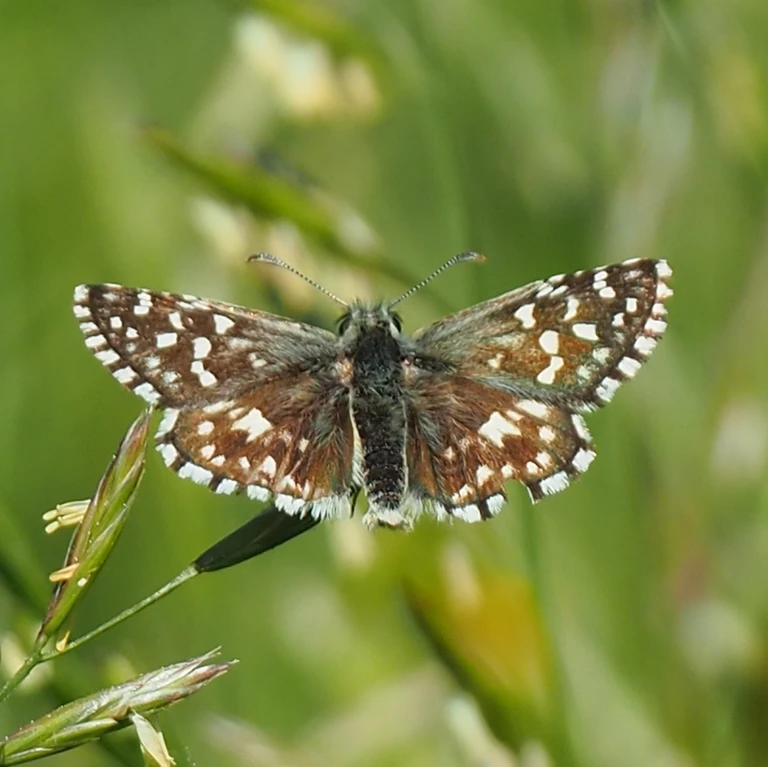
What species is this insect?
Pyrgus malvae
